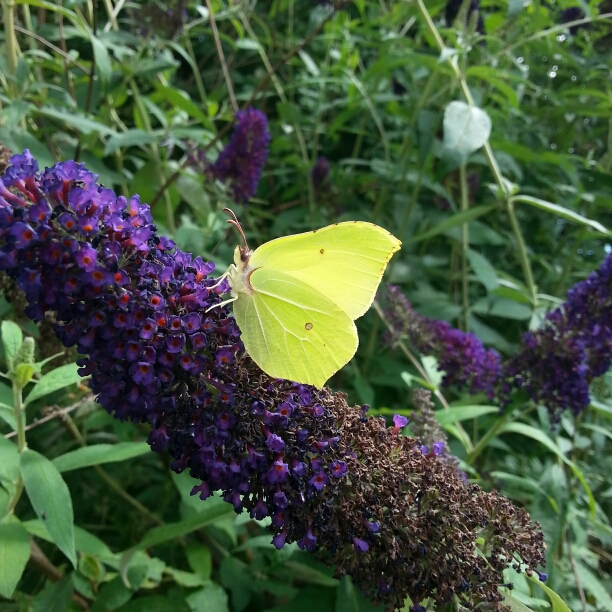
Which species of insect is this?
Gonepteryx rhamni
